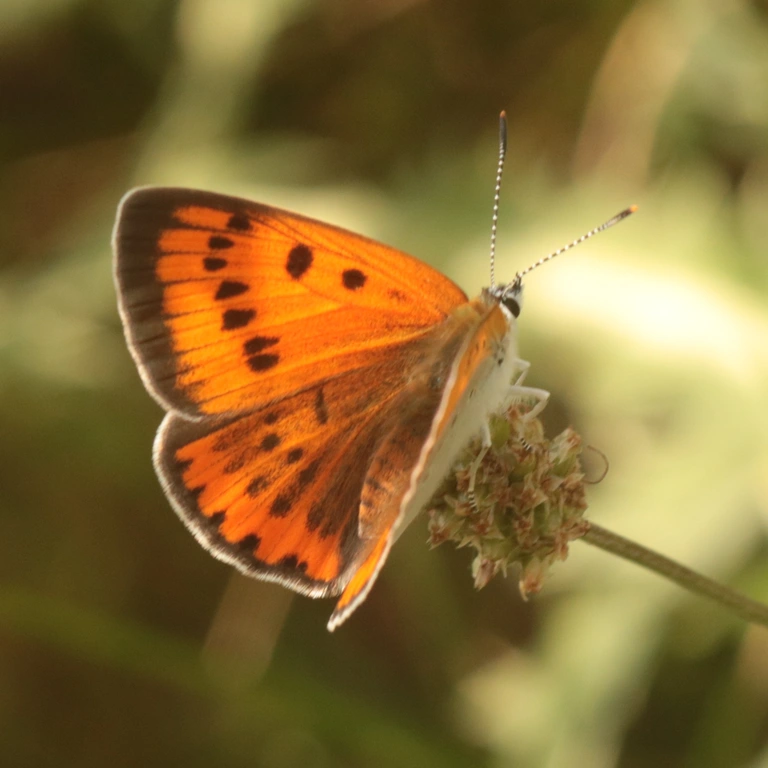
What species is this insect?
Lycaena dispar
